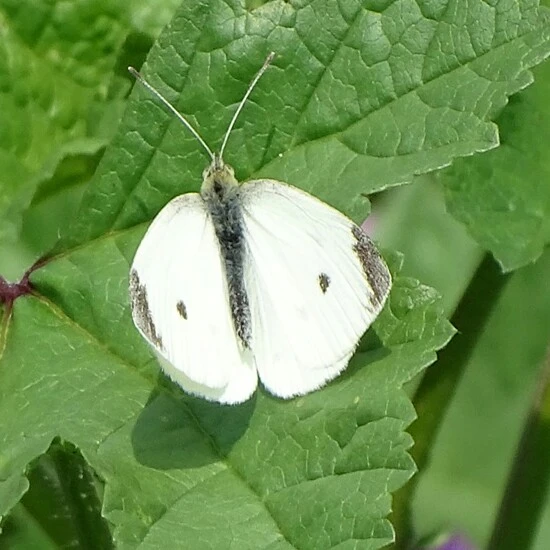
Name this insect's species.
Pieris rapae
